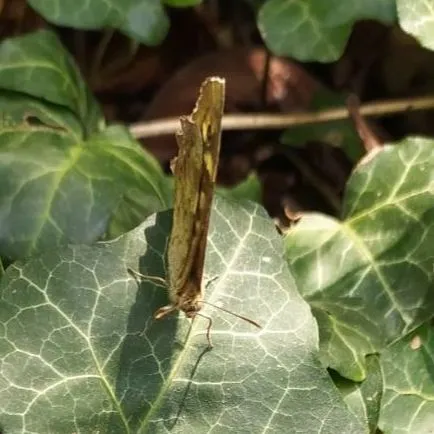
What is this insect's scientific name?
Pararge aegeria
